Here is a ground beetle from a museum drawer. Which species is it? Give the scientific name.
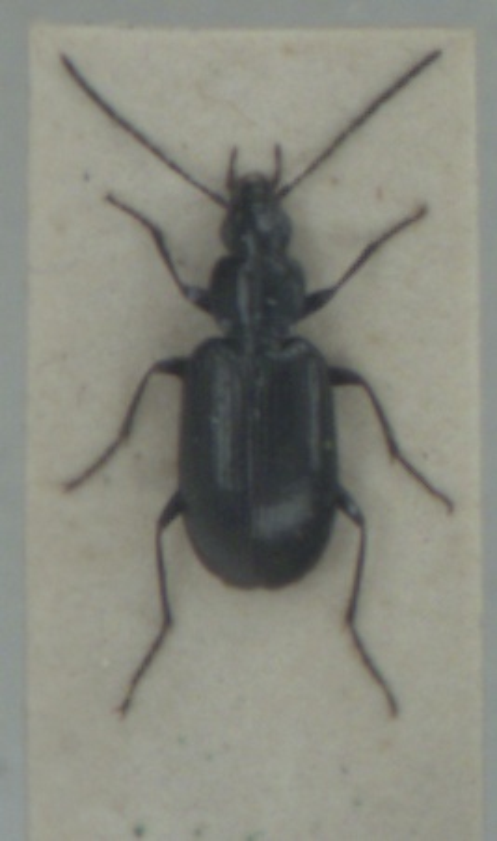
Agonum gracile
